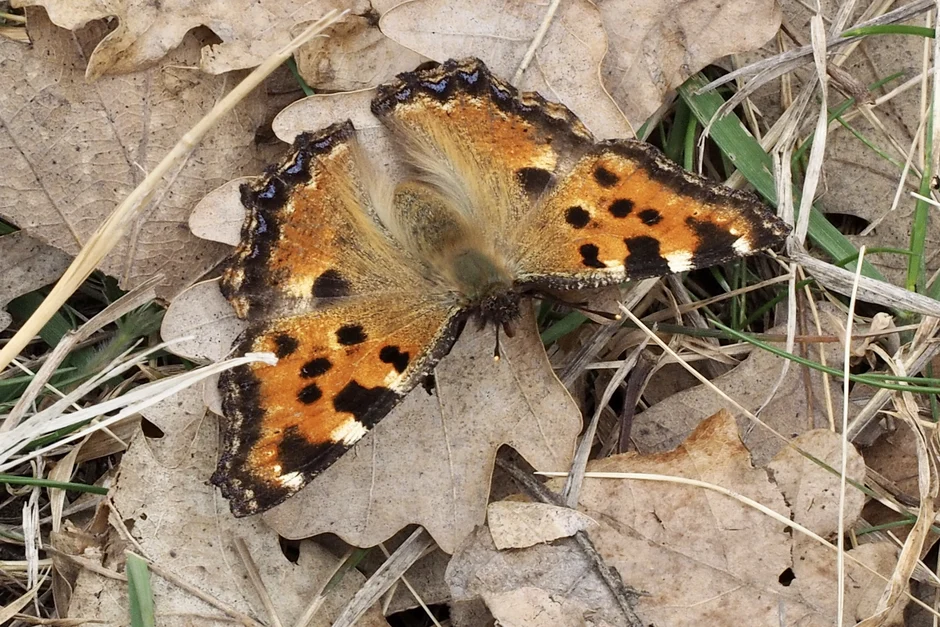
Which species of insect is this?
Nymphalis polychloros
